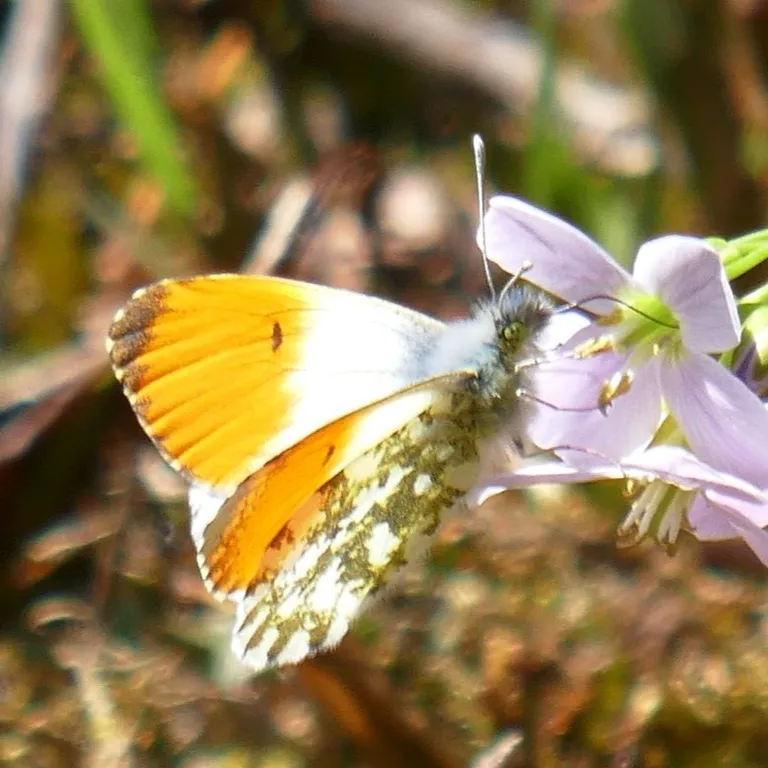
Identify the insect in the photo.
Anthocharis cardamines
